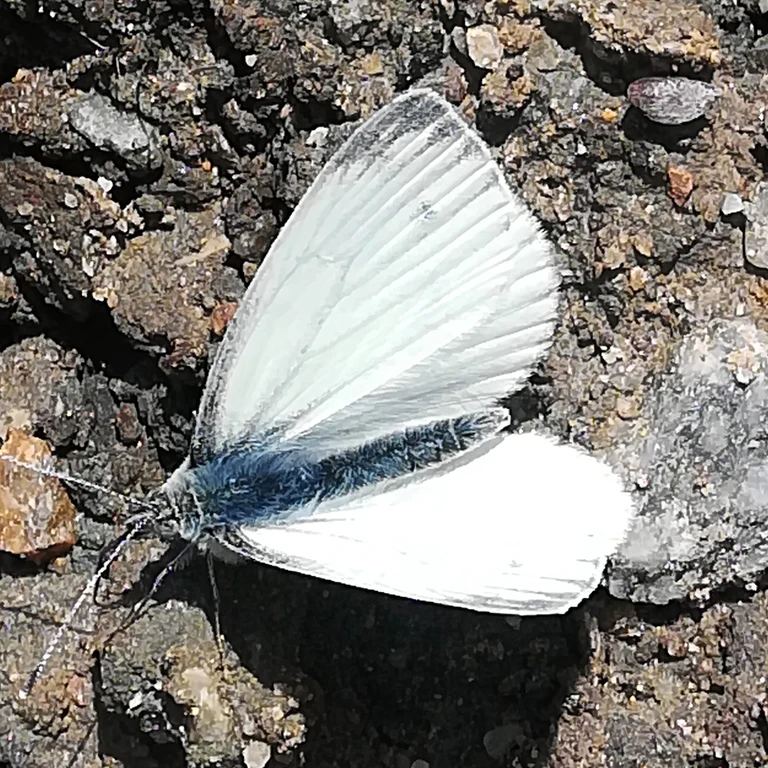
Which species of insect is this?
Pieris napi
